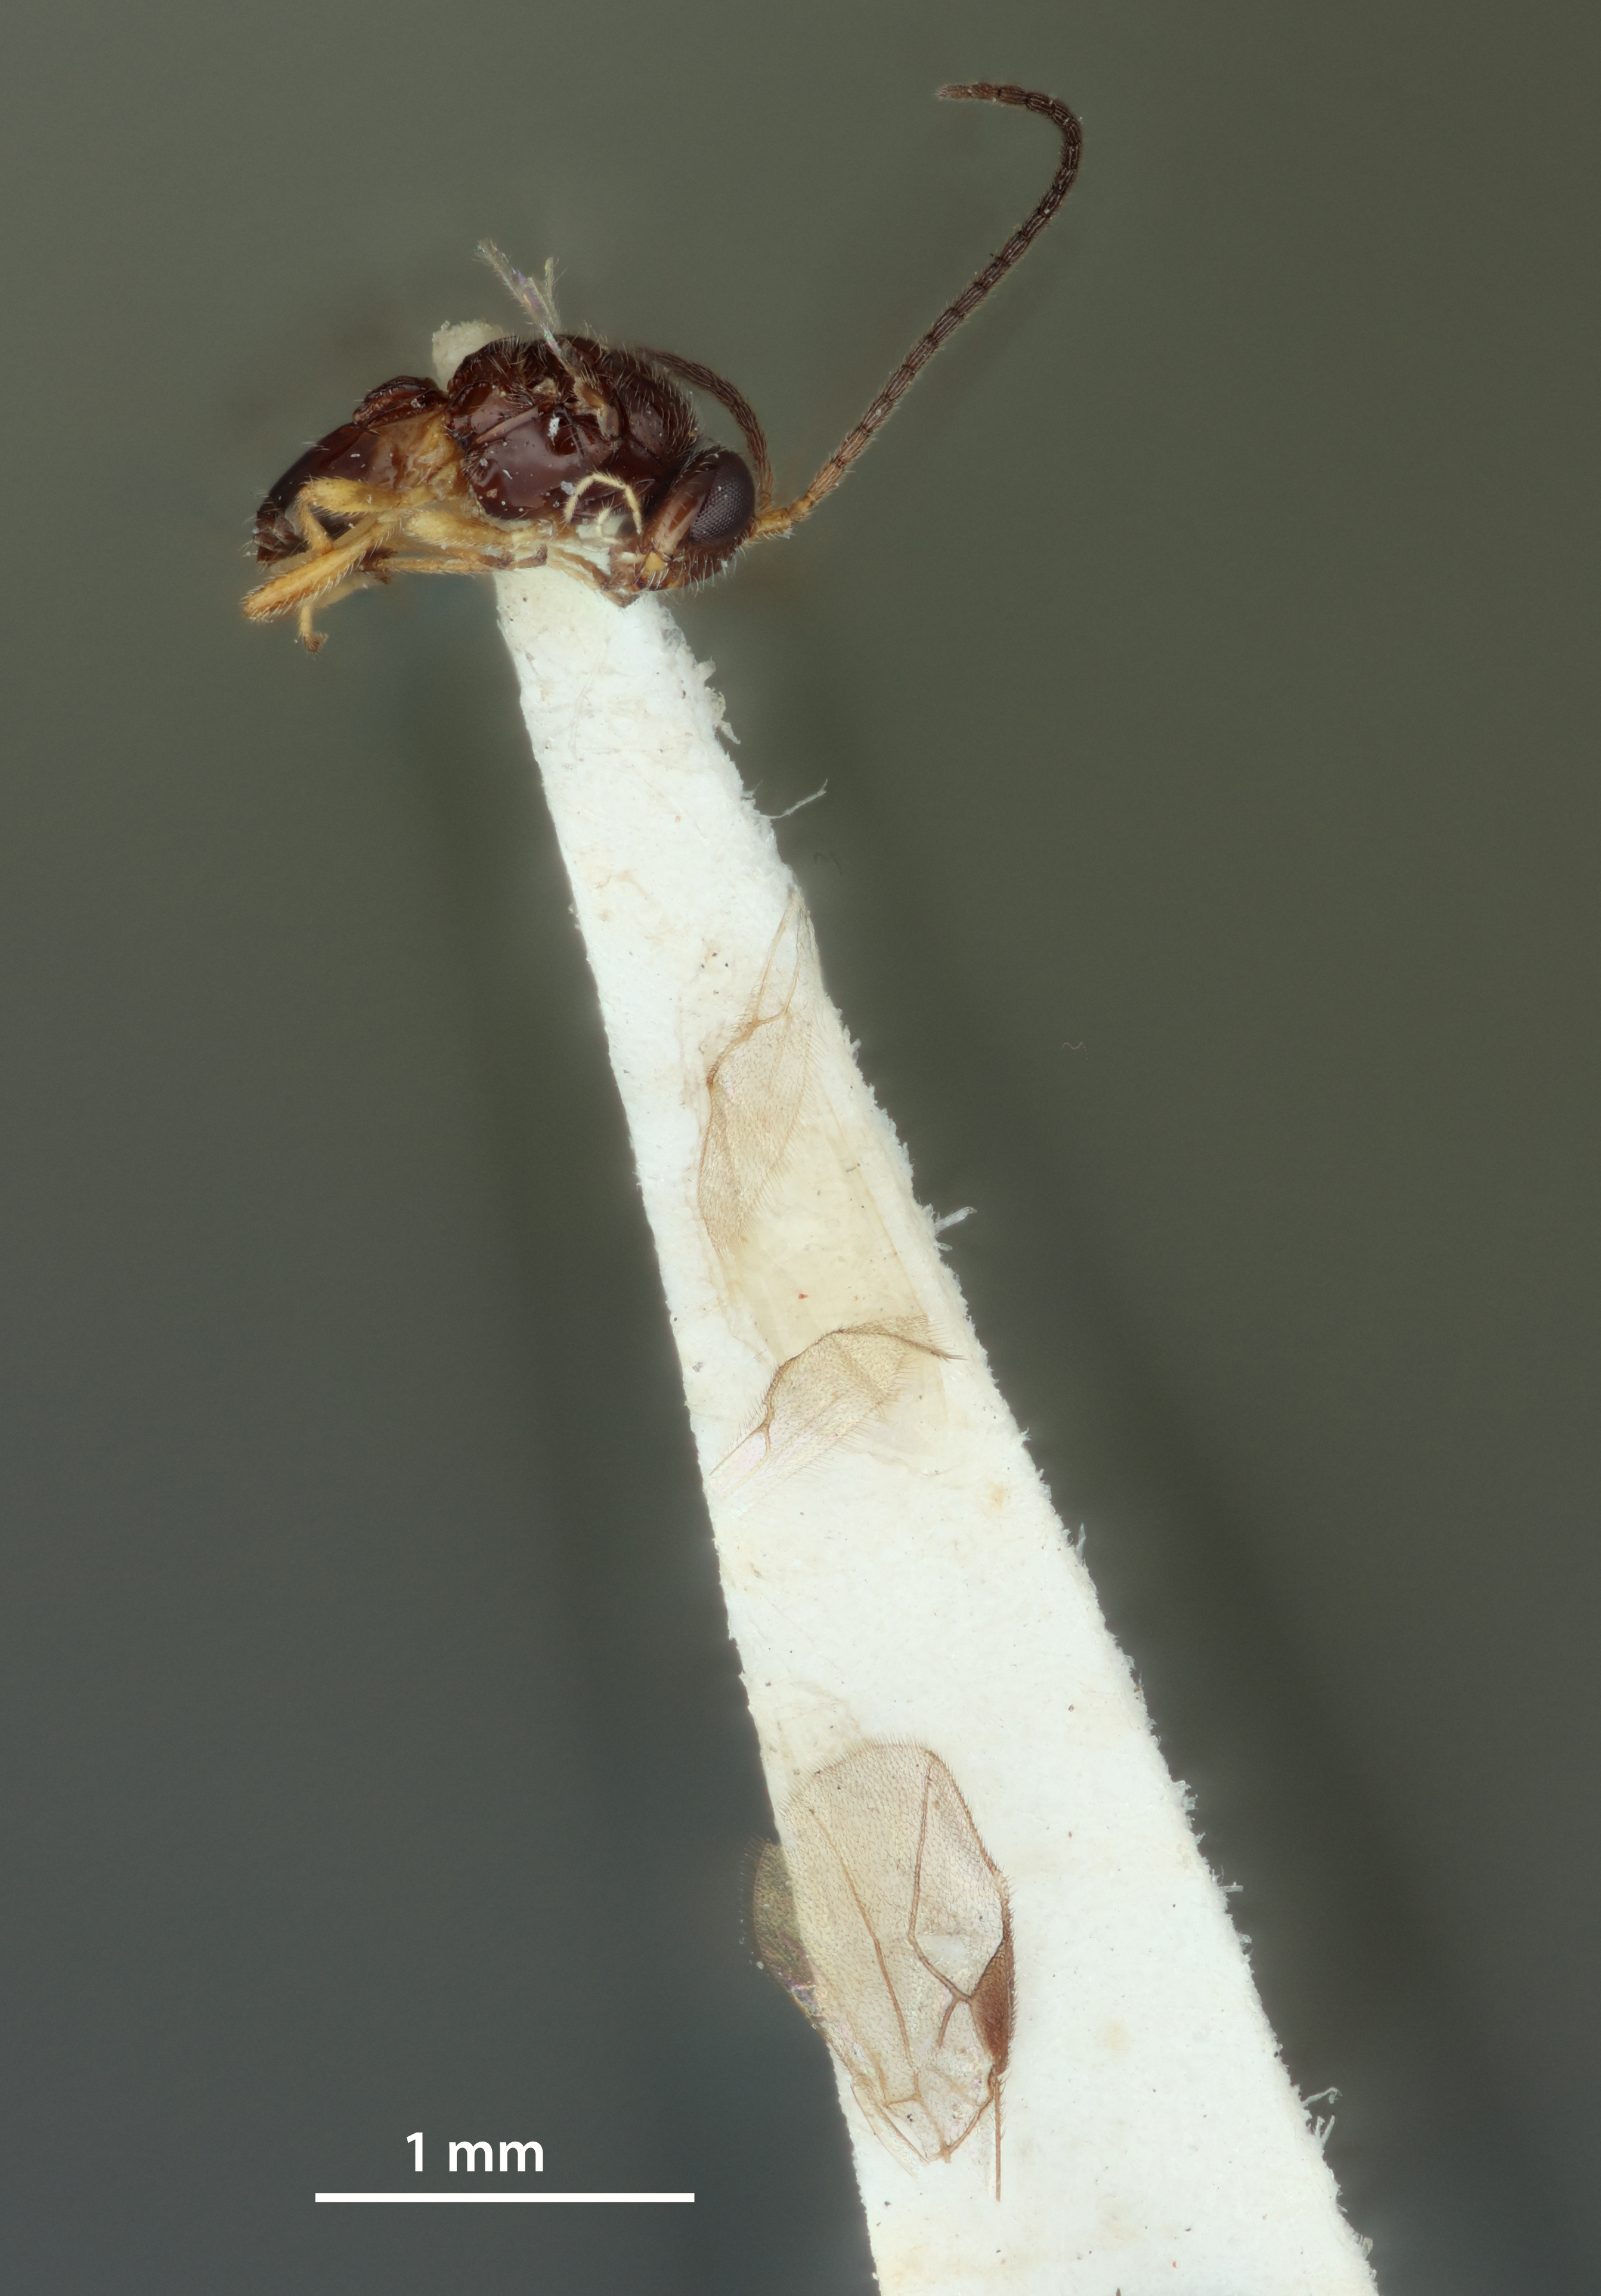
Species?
Parachasma riopereneum
